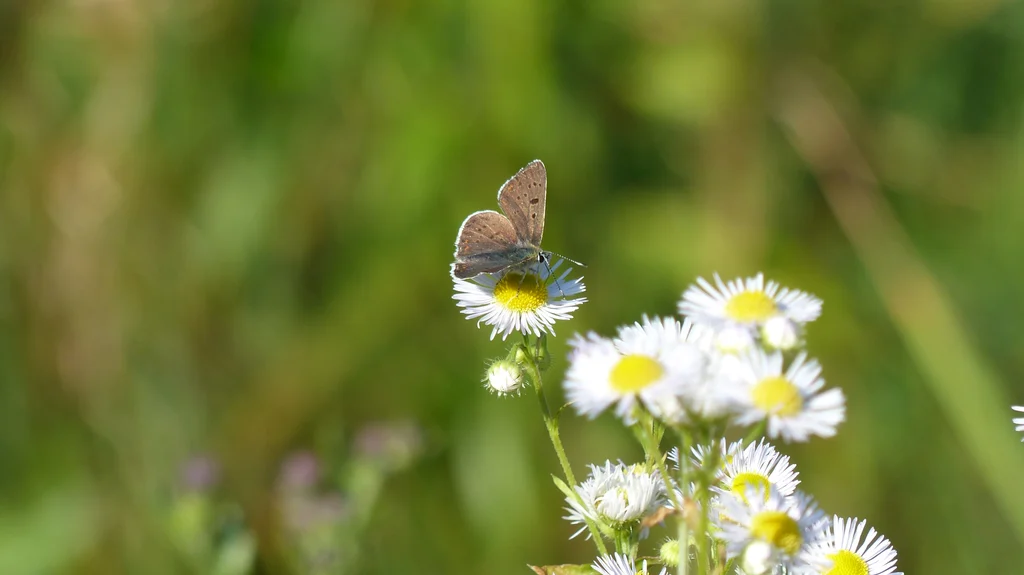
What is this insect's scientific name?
Lycaena tityrus (also Loweia tityrus)
